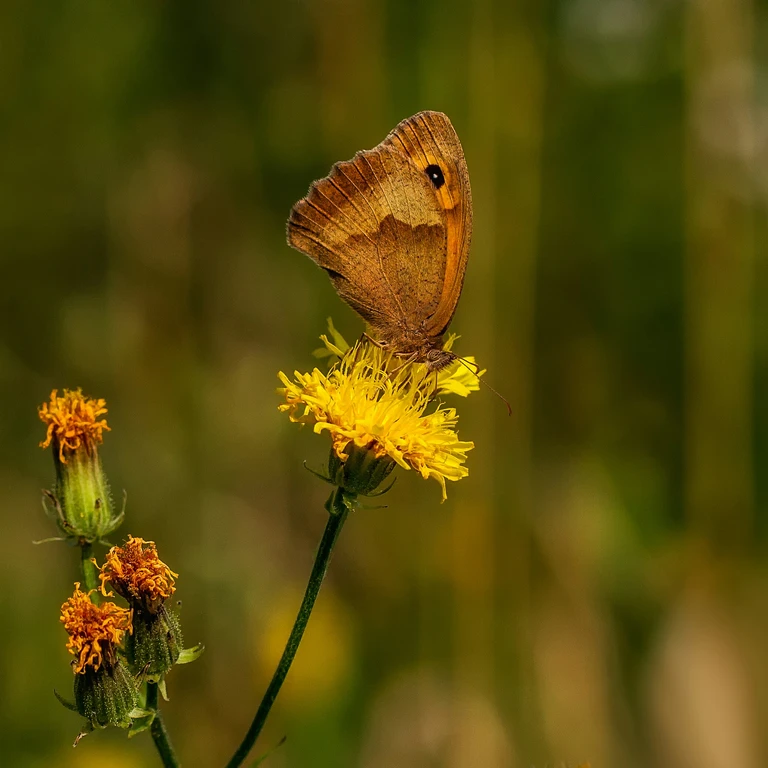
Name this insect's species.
Maniola jurtina
